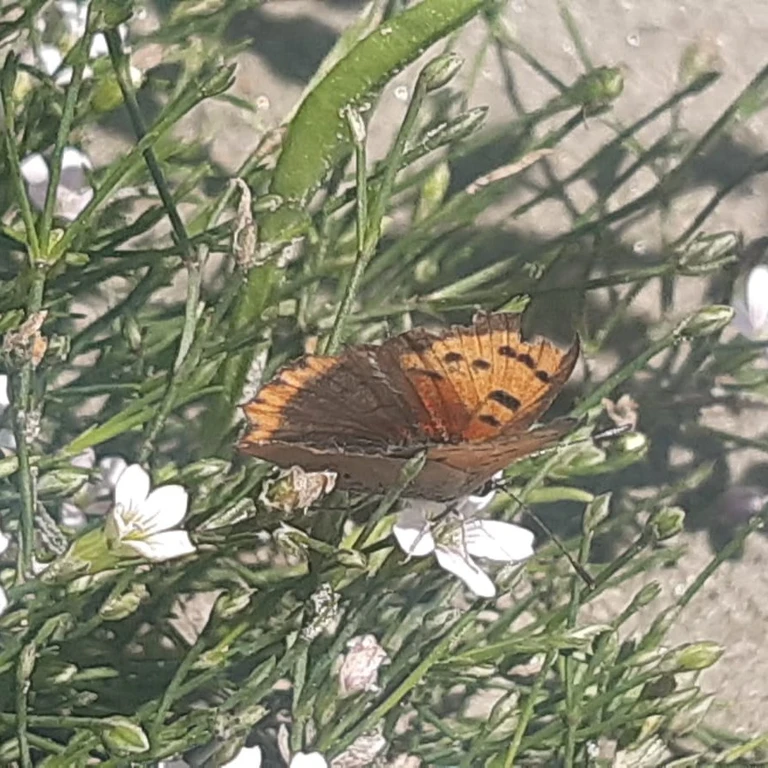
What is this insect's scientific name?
Lycaena phlaeas
